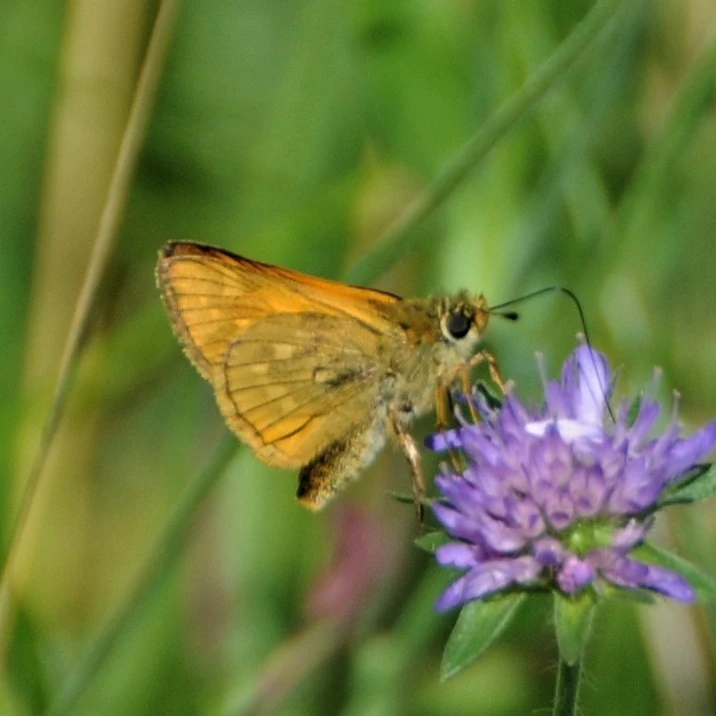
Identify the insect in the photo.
Ochlodes sylvanus (also Ochlodes venata)
